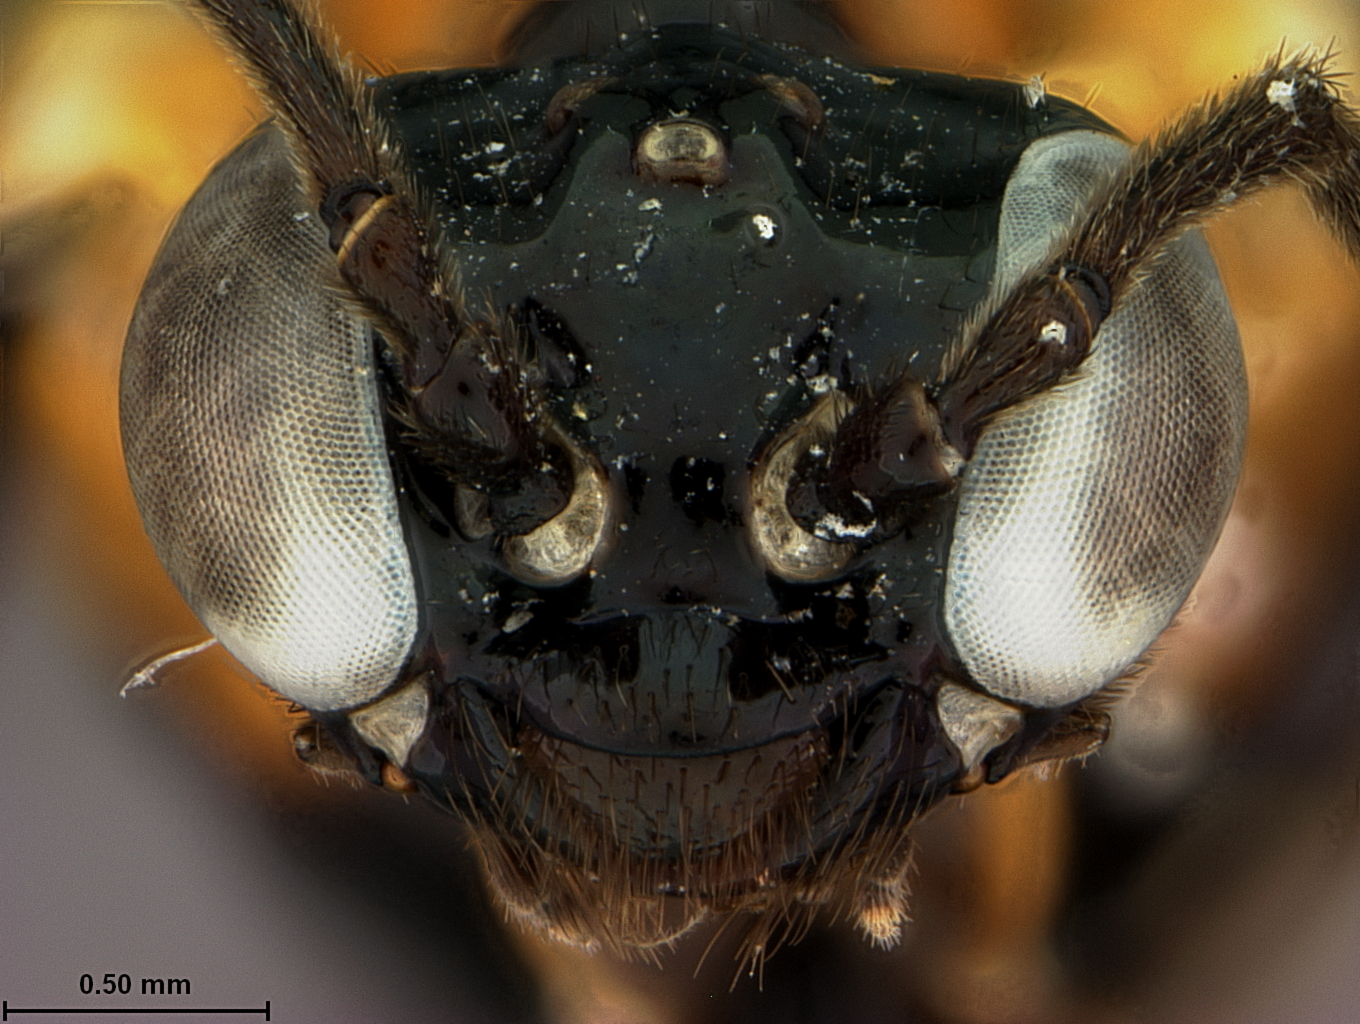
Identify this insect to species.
Acidiophora manni
